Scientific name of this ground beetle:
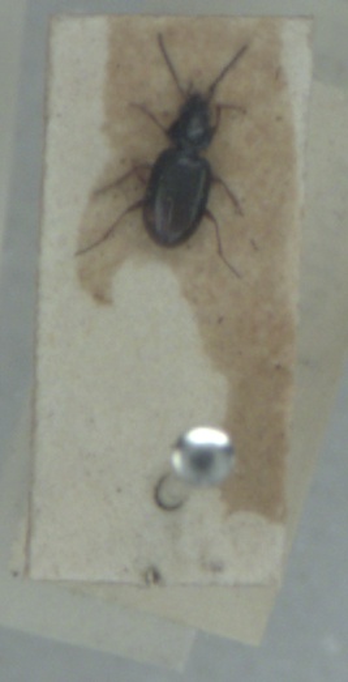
Bembidion guttula
